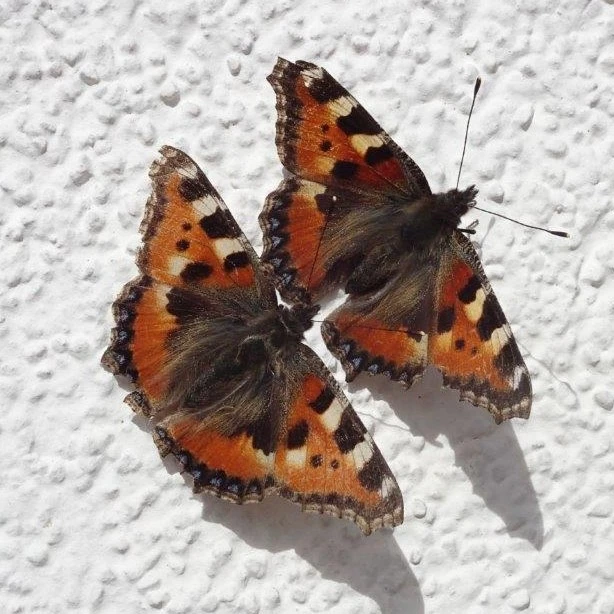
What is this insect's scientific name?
Aglais urticae
